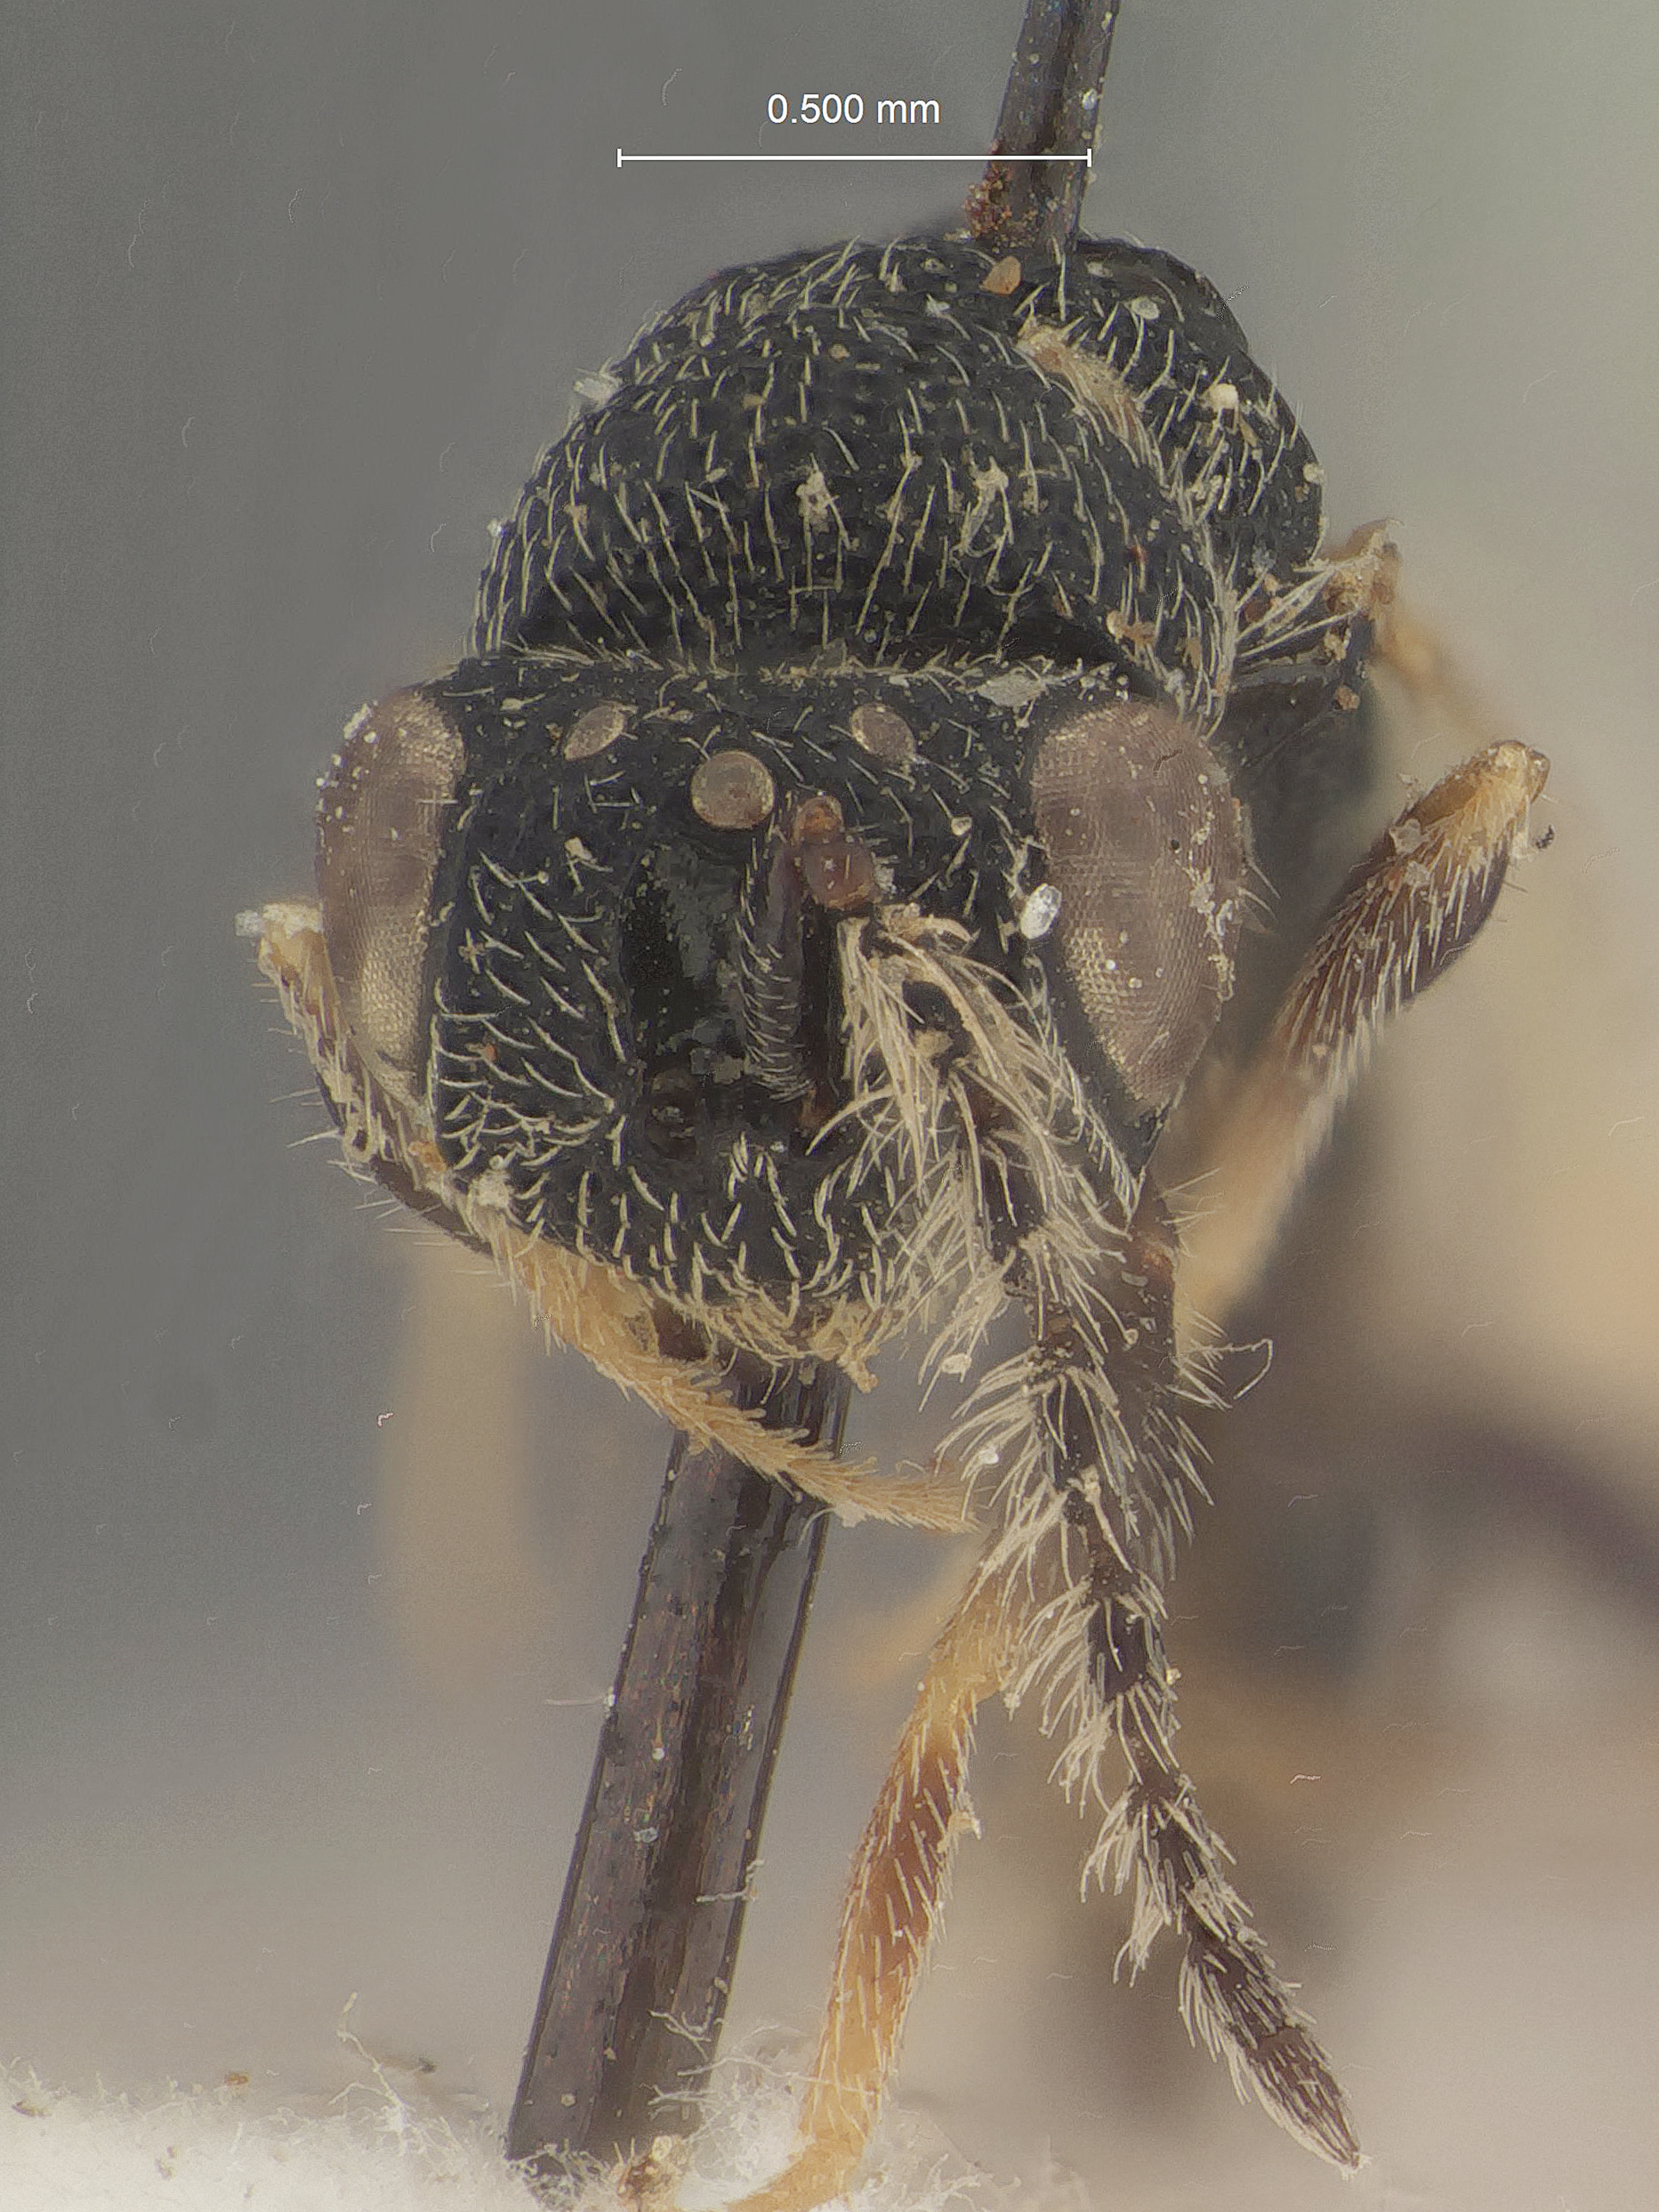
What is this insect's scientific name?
Prodecatoma bhatiai
